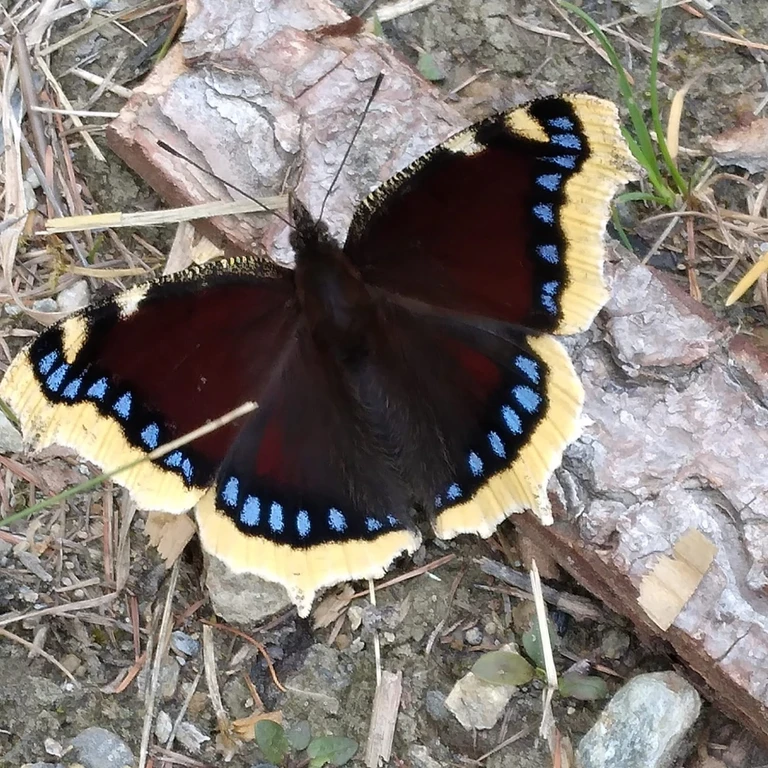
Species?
Nymphalis antiopa
